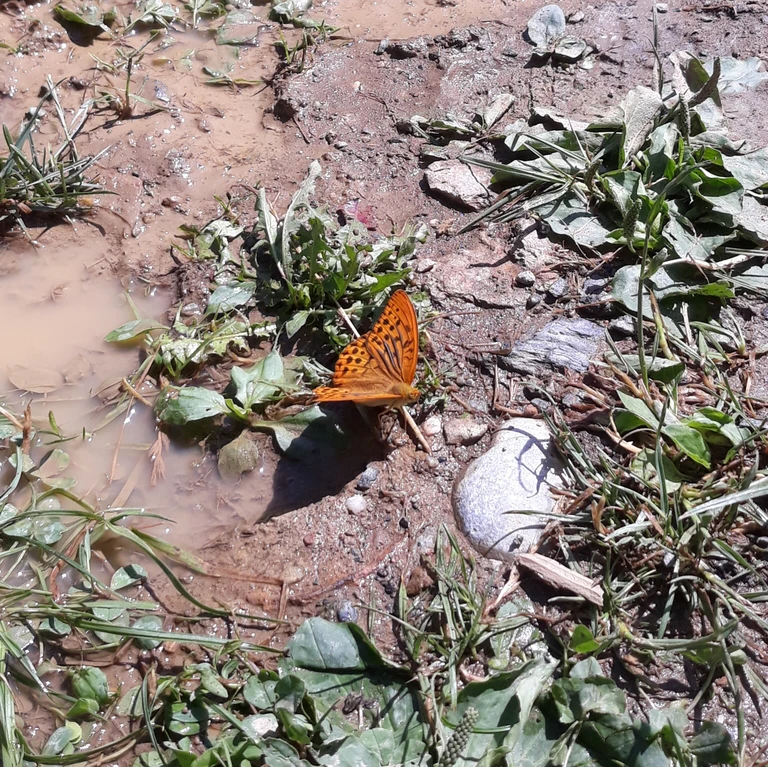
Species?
Argynnis paphia
